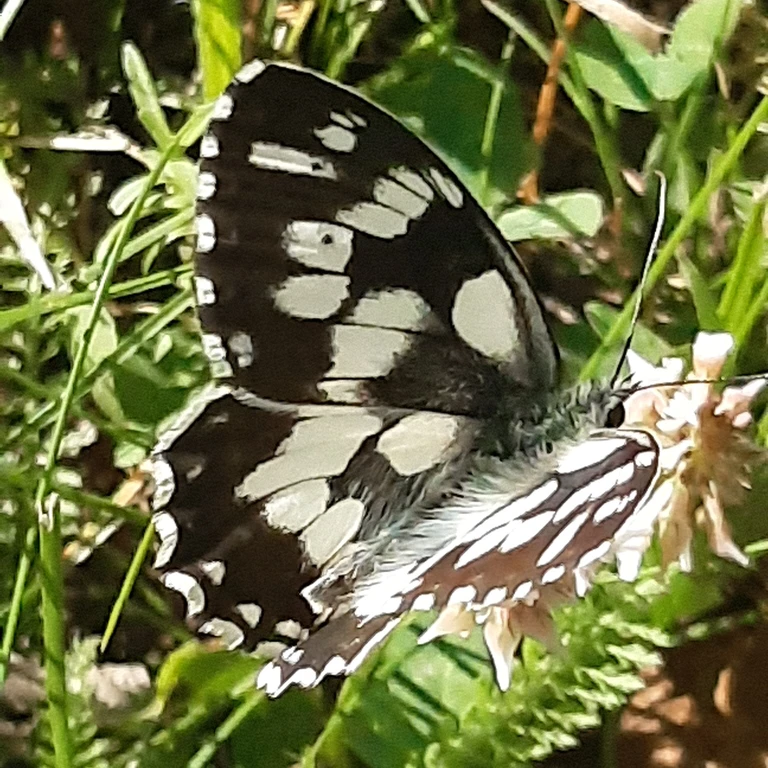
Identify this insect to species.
Melanargia galathea
